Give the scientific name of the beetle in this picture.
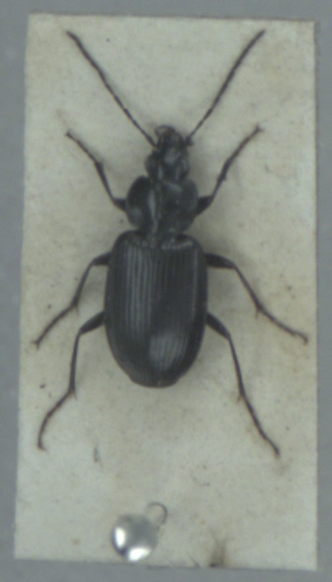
Agonum emarginatum
